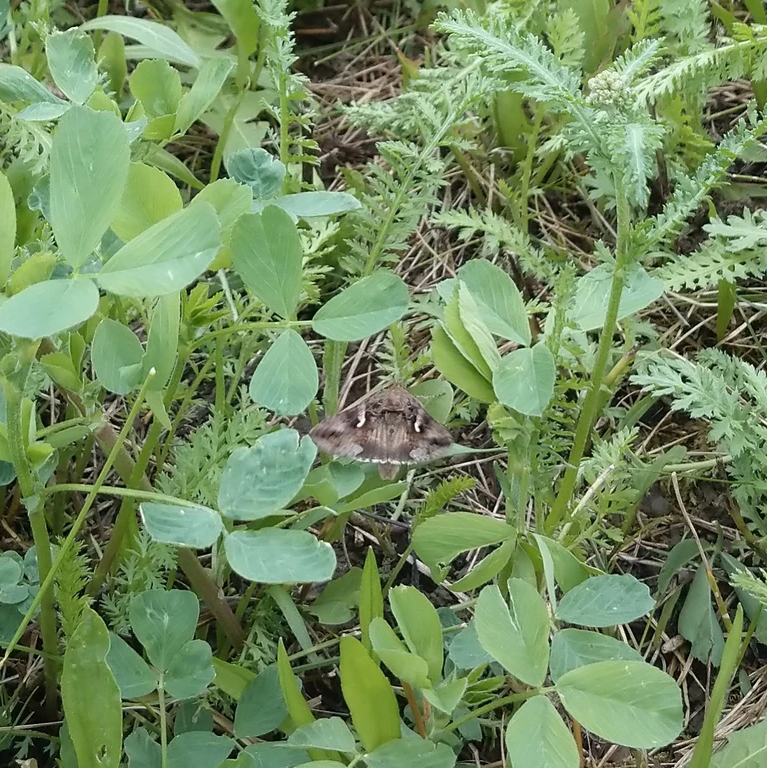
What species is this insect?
Autographa gamma
